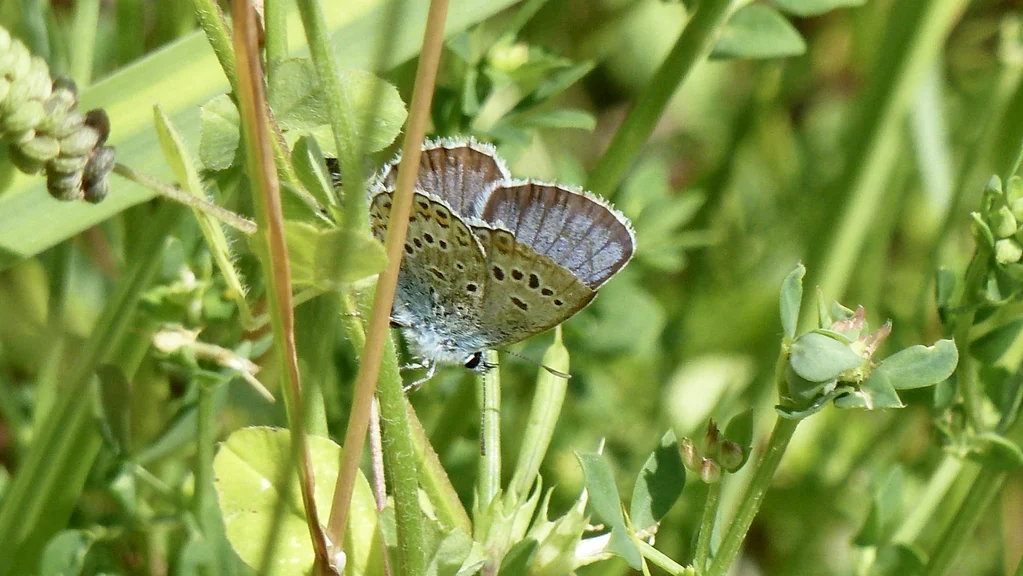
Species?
Plebejus argus
